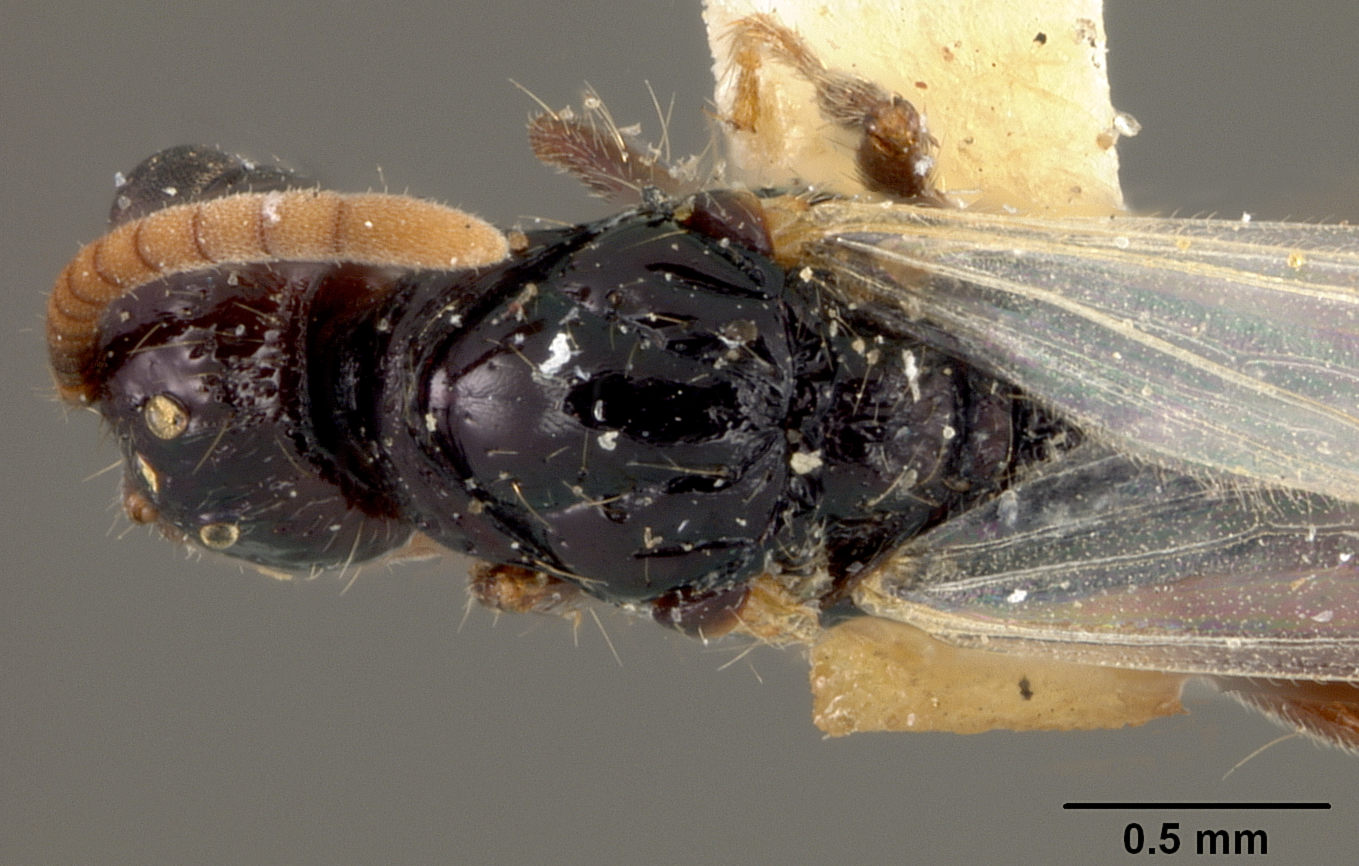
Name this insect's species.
Acanthostichus texanus
